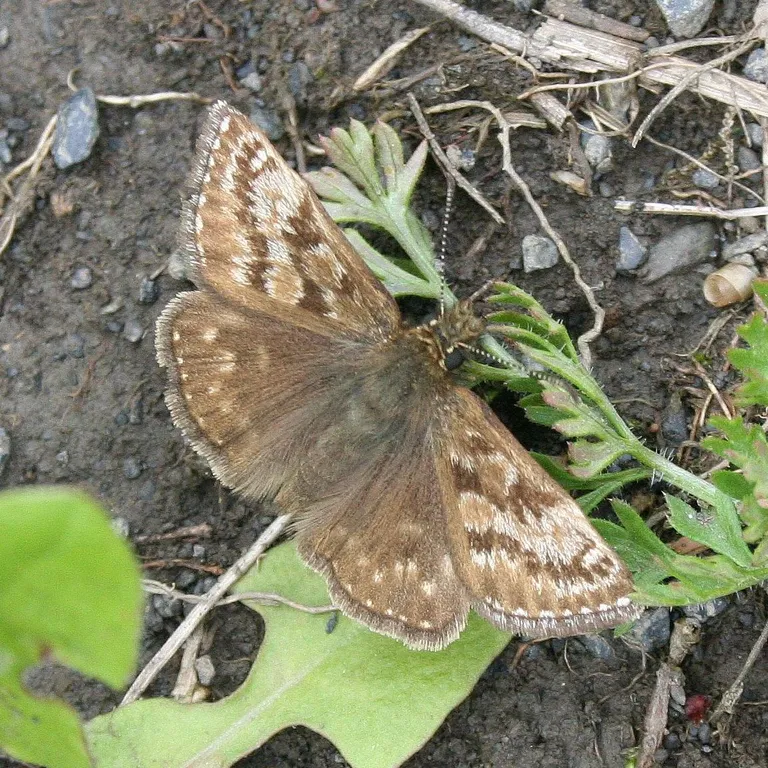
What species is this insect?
Erynnis tages
